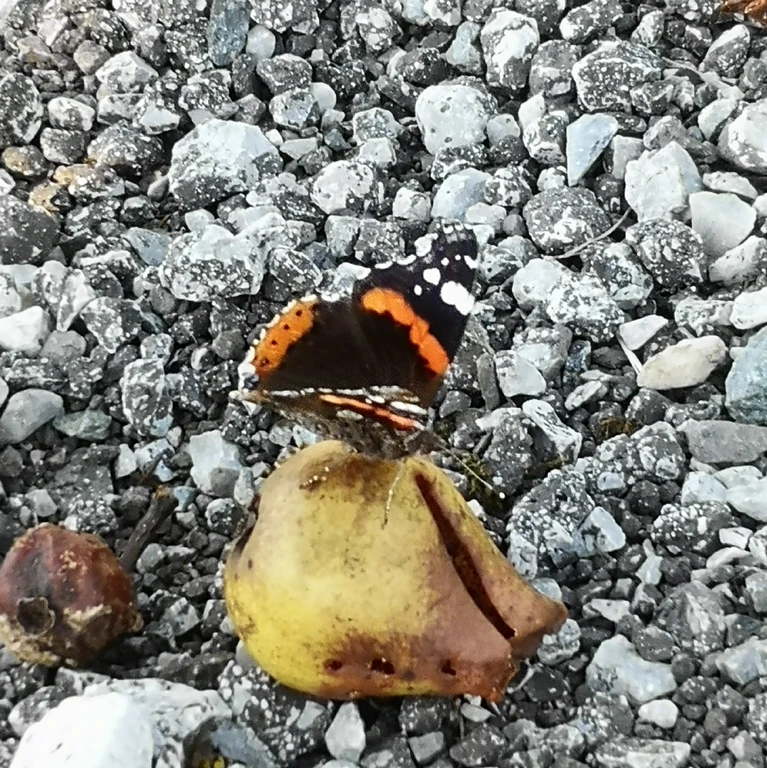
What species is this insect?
Vanessa atalanta
